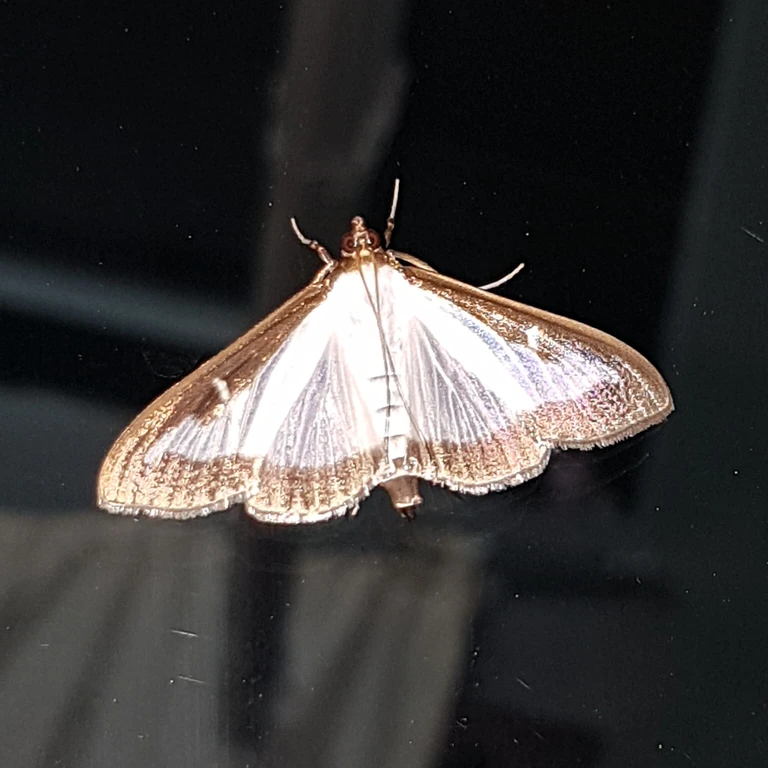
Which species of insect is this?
Cydalima perspectalis
